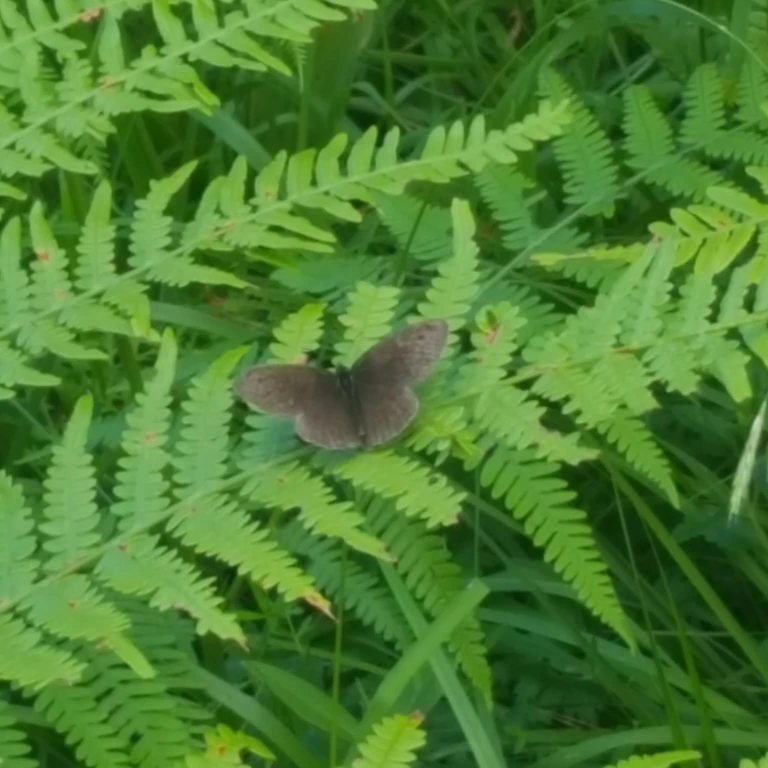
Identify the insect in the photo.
Aphantopus hyperantus
